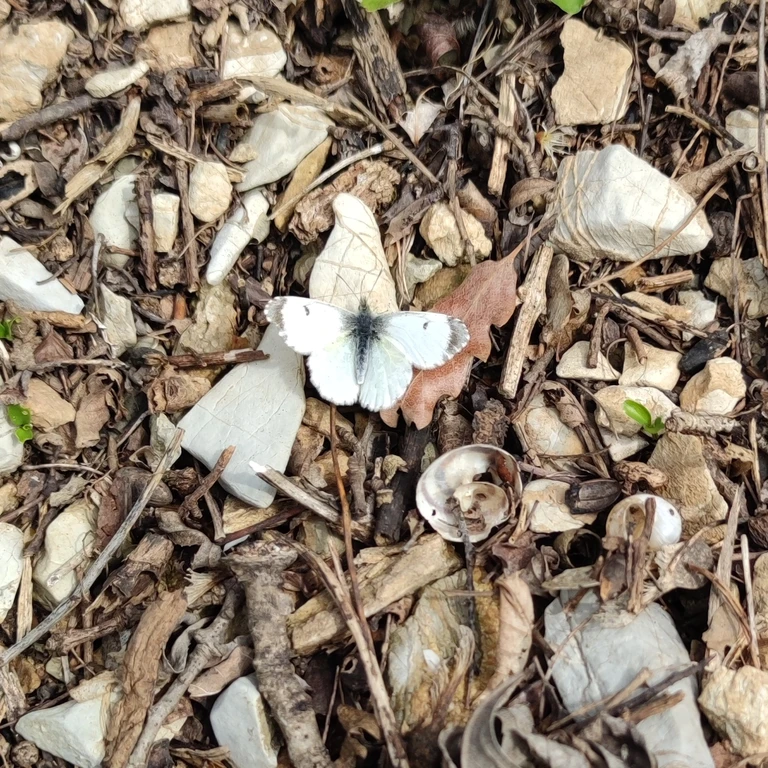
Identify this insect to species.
Anthocharis cardamines
